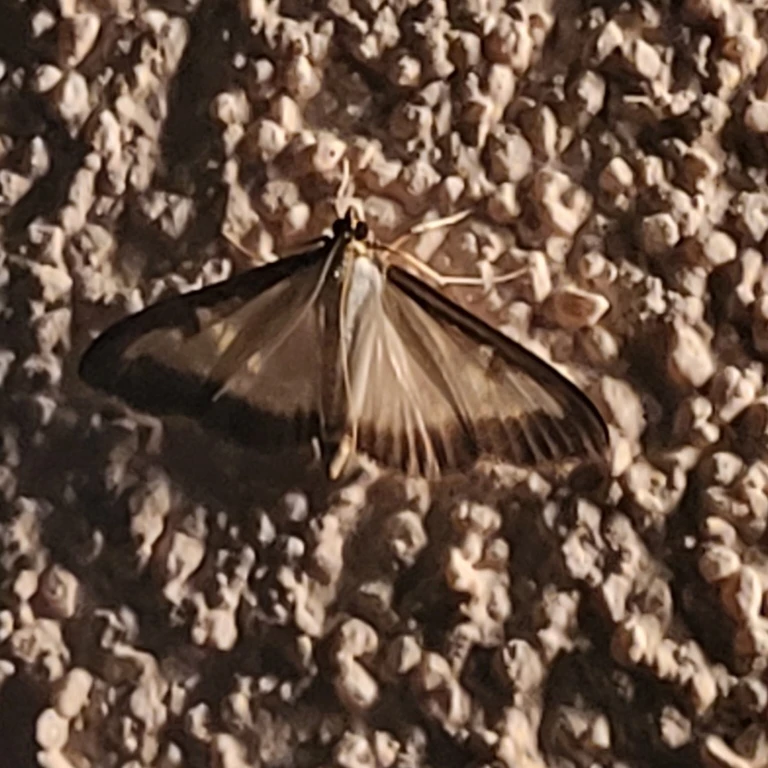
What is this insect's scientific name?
Cydalima perspectalis
